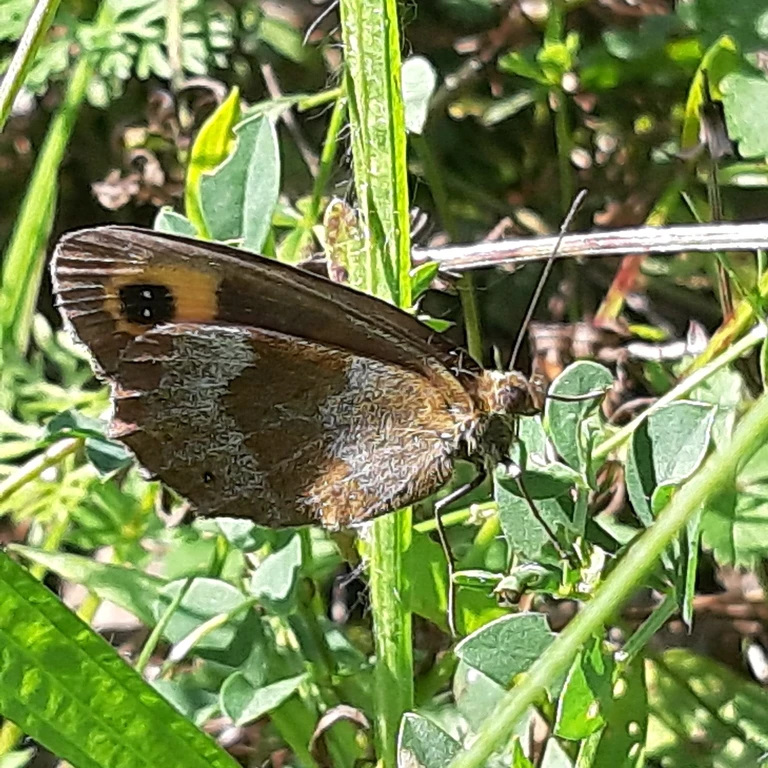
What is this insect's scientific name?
Erebia aethiops
